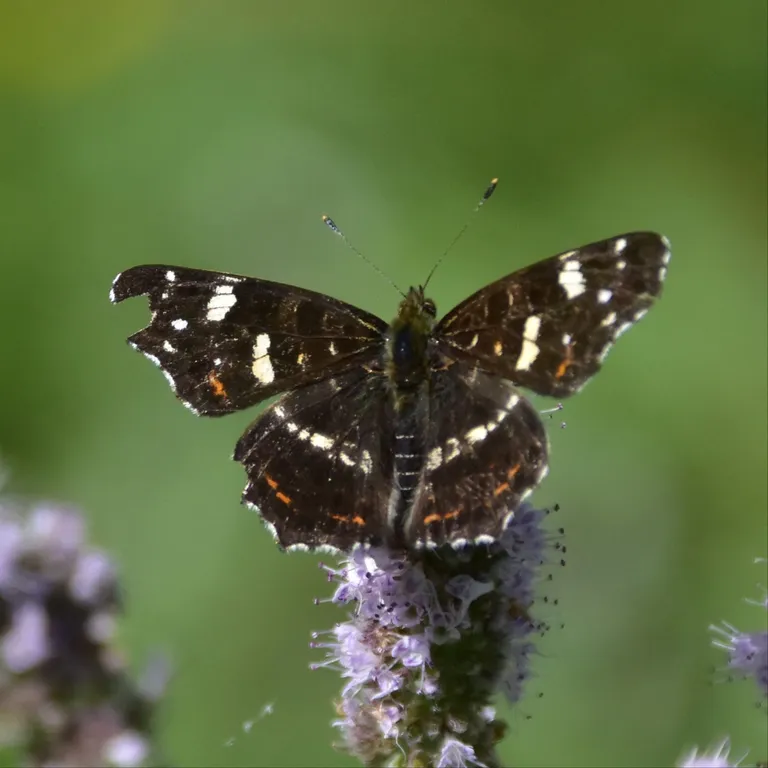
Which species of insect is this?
Araschnia levana
